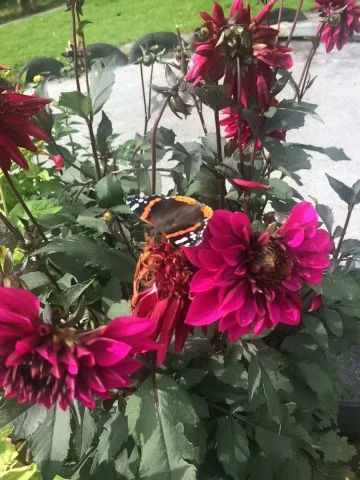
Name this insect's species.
Vanessa atalanta
